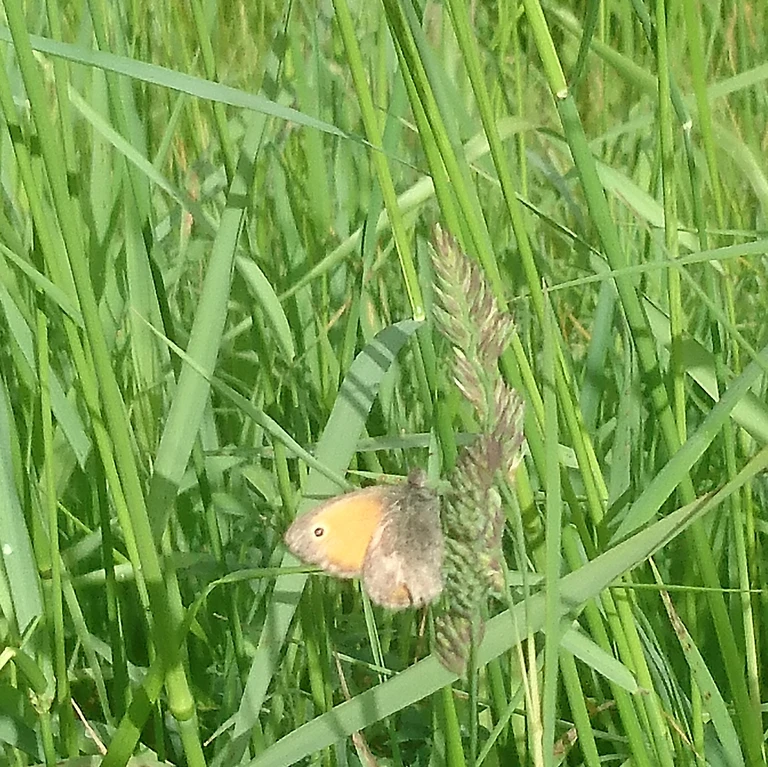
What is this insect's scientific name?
Coenonympha pamphilus
